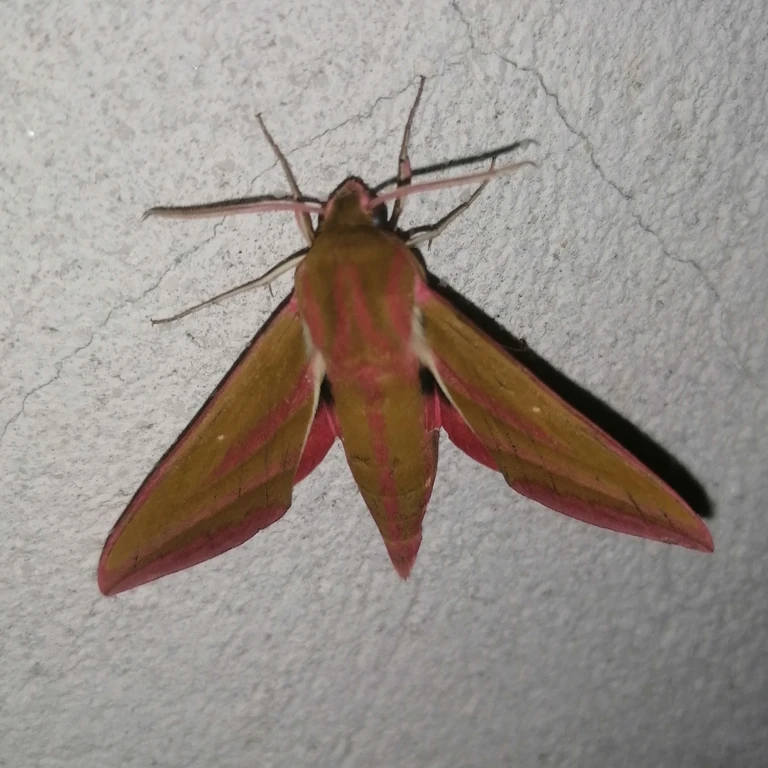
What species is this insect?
Deilephila elpenor
